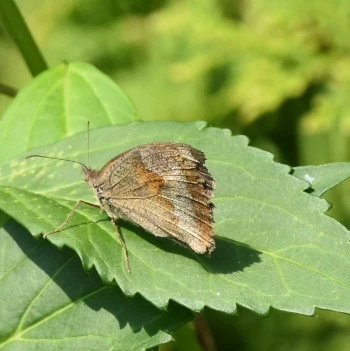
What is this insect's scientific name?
Maniola jurtina
